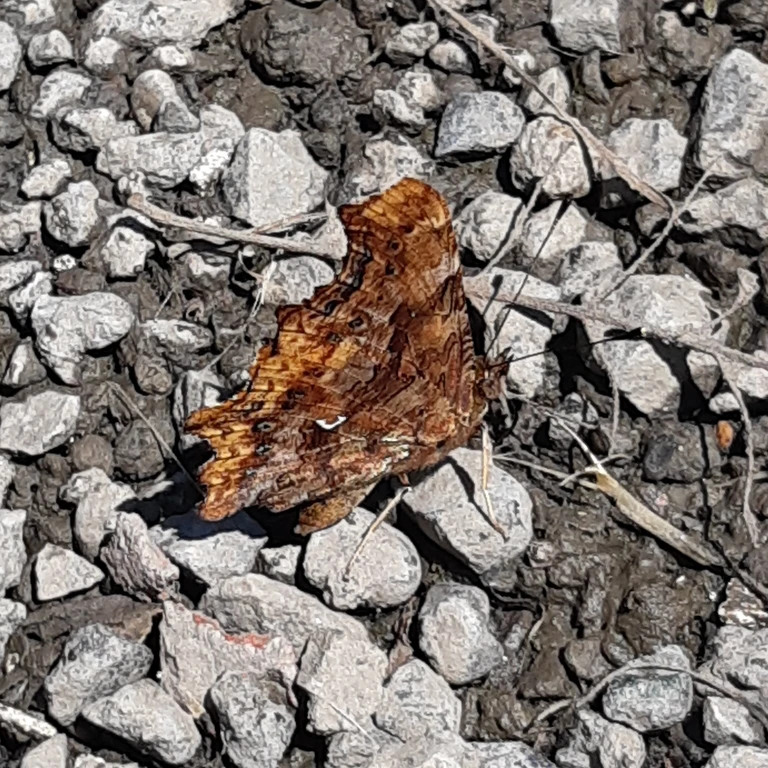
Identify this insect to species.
Polygonia c-album
